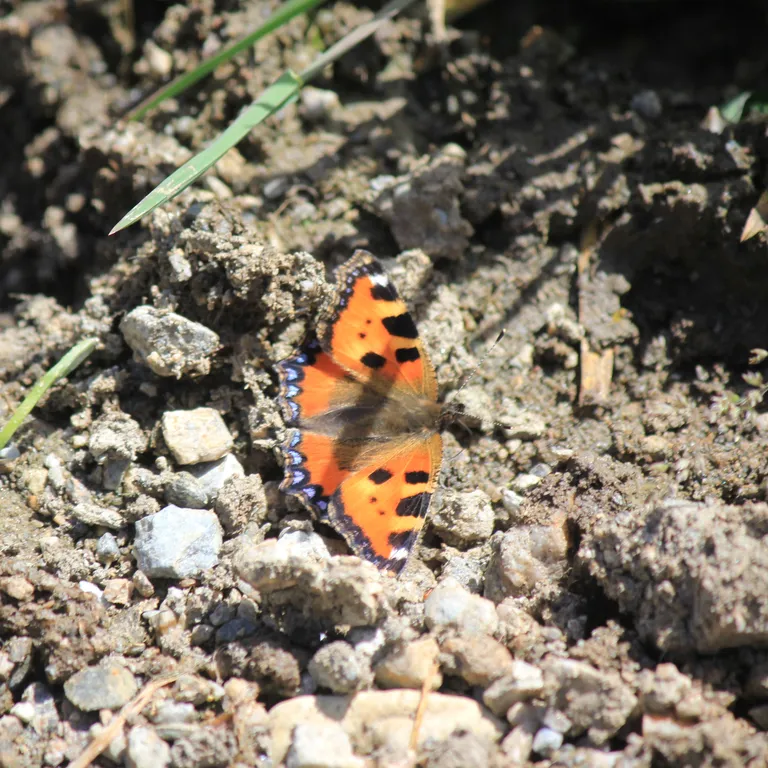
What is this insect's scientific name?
Aglais urticae
